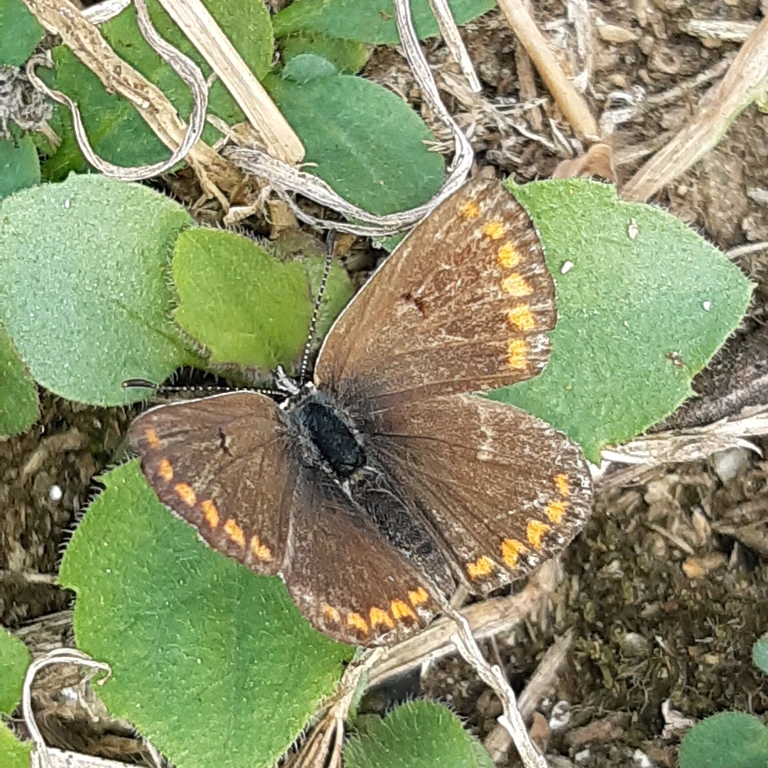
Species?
Aricia agestis/artaxerxes
